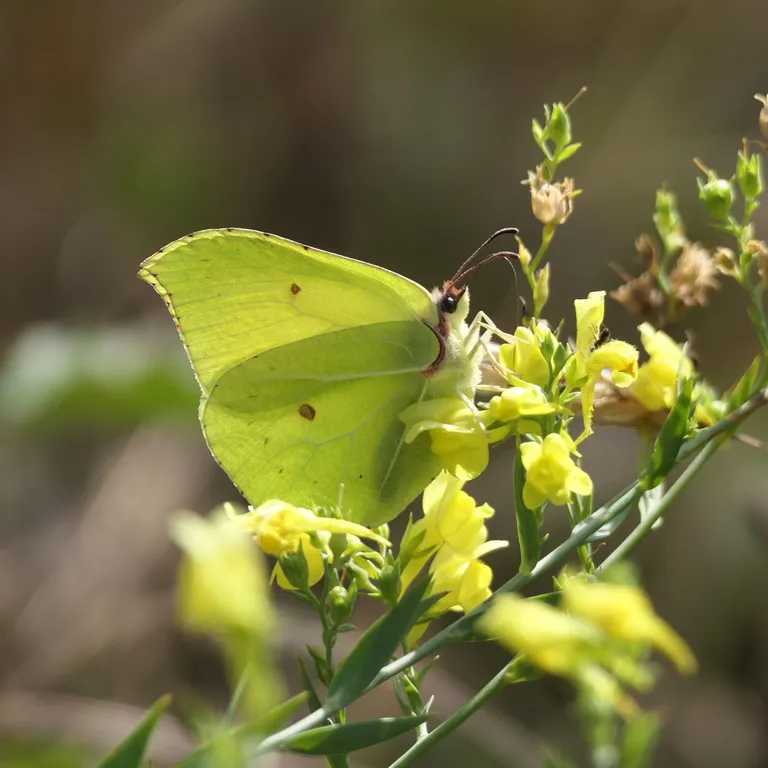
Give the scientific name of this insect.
Gonepteryx rhamni
